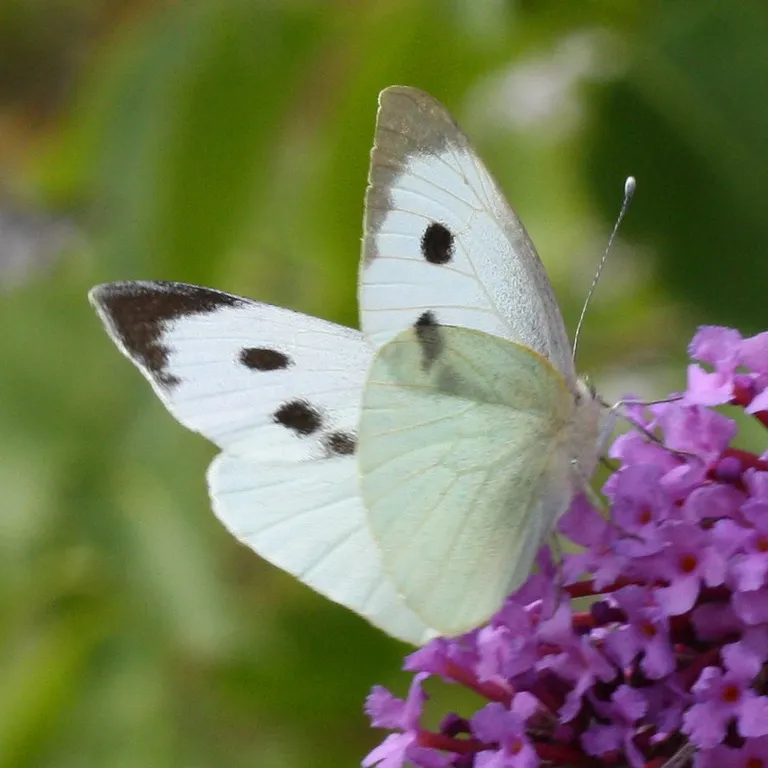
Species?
Pieris brassicae
